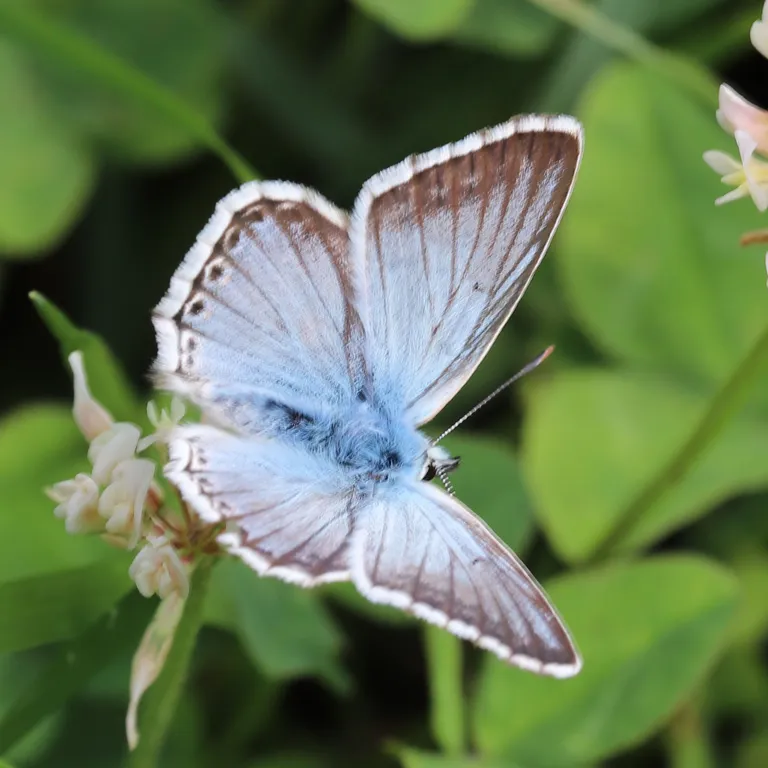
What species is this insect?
Lysandra coridon
